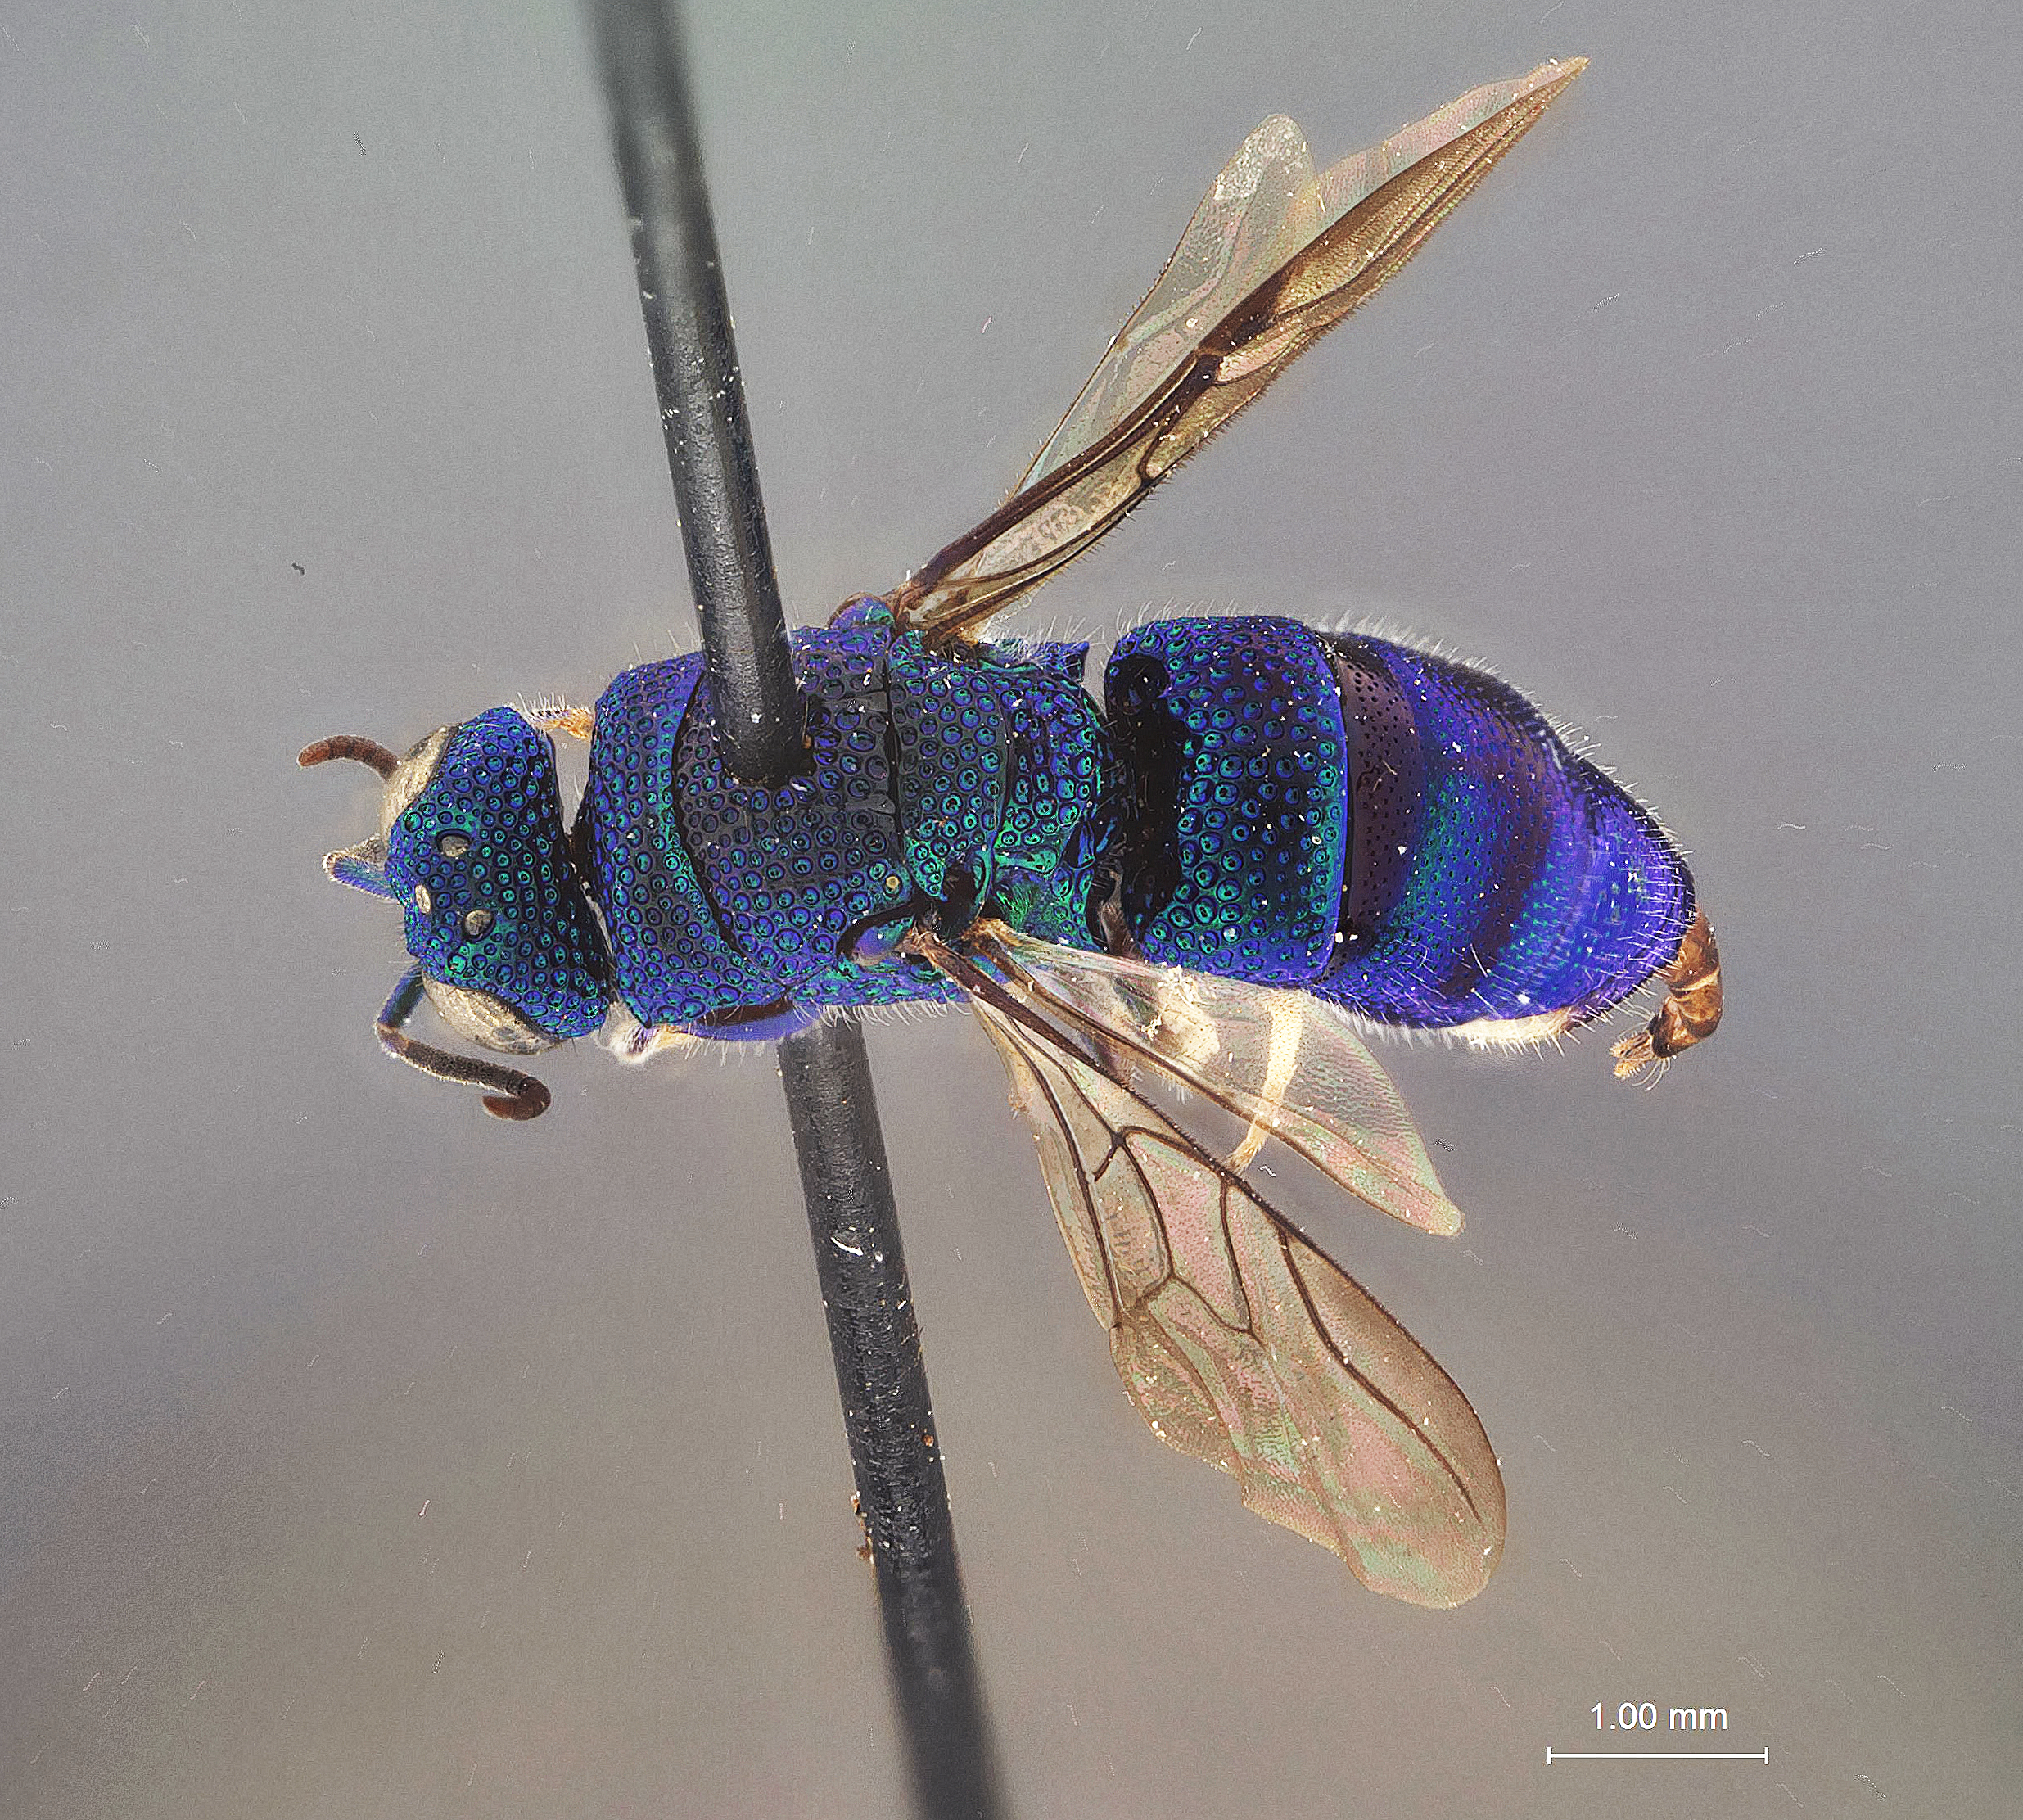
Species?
Amisega cooperi
